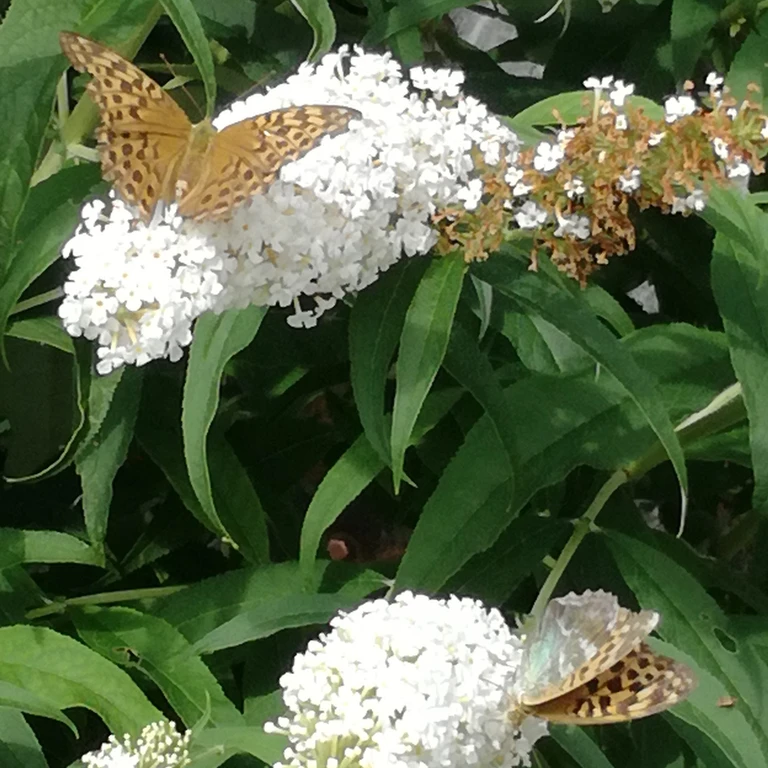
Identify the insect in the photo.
Argynnis paphia
